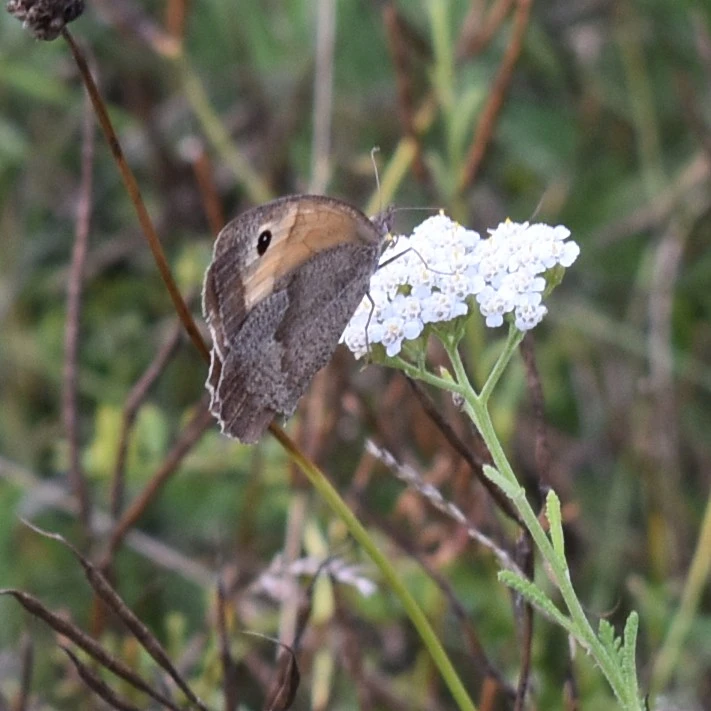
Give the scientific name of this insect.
Maniola jurtina
